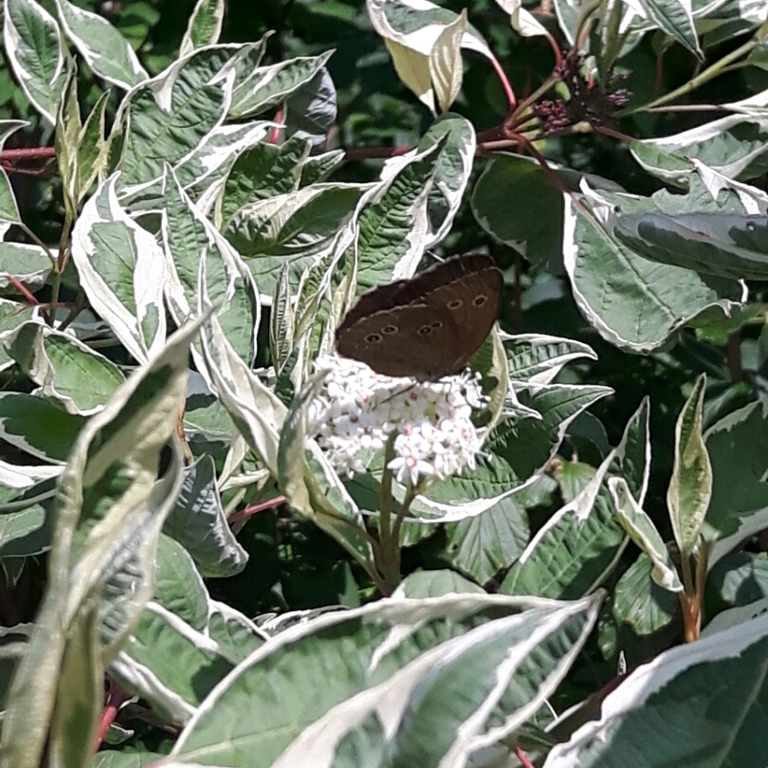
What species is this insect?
Aphantopus hyperantus
